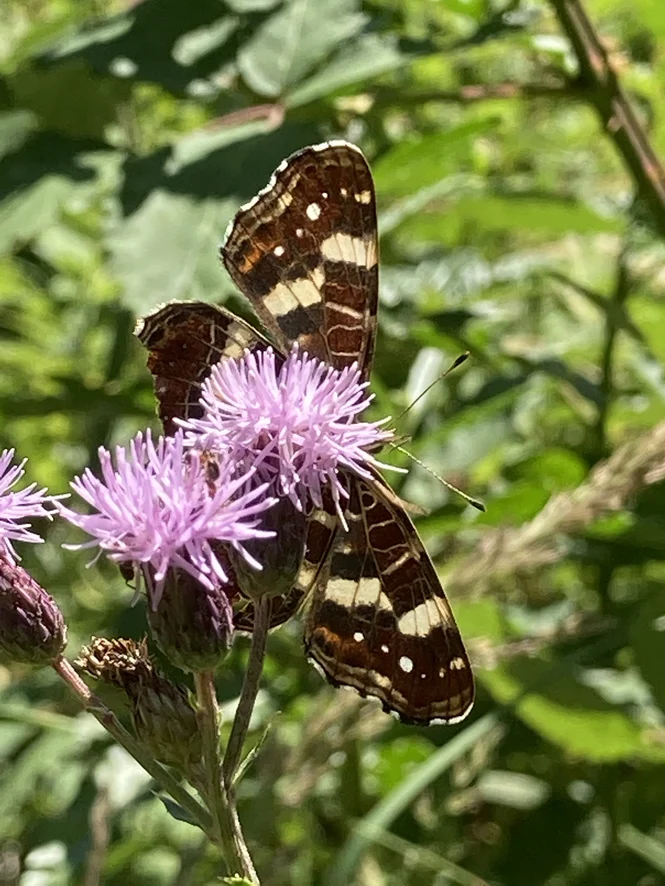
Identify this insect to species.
Araschnia levana
